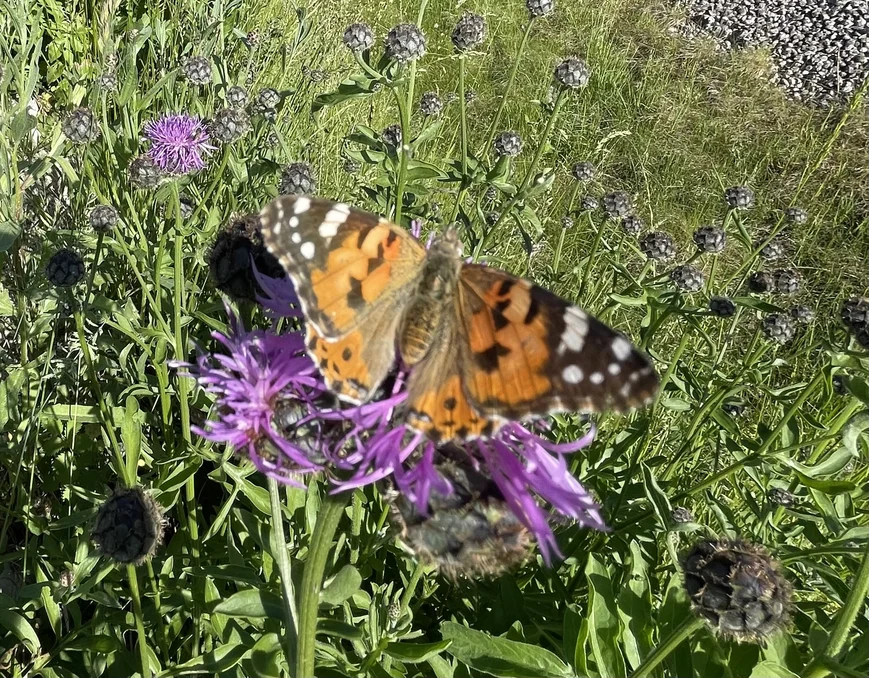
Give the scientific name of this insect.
Vanessa cardui
